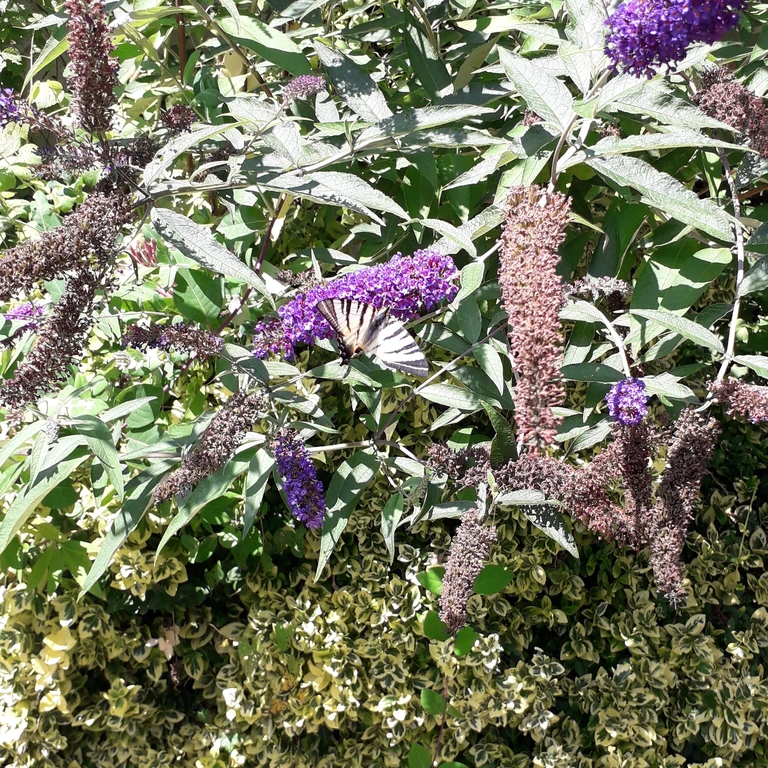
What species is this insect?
Iphiclides podalirius
